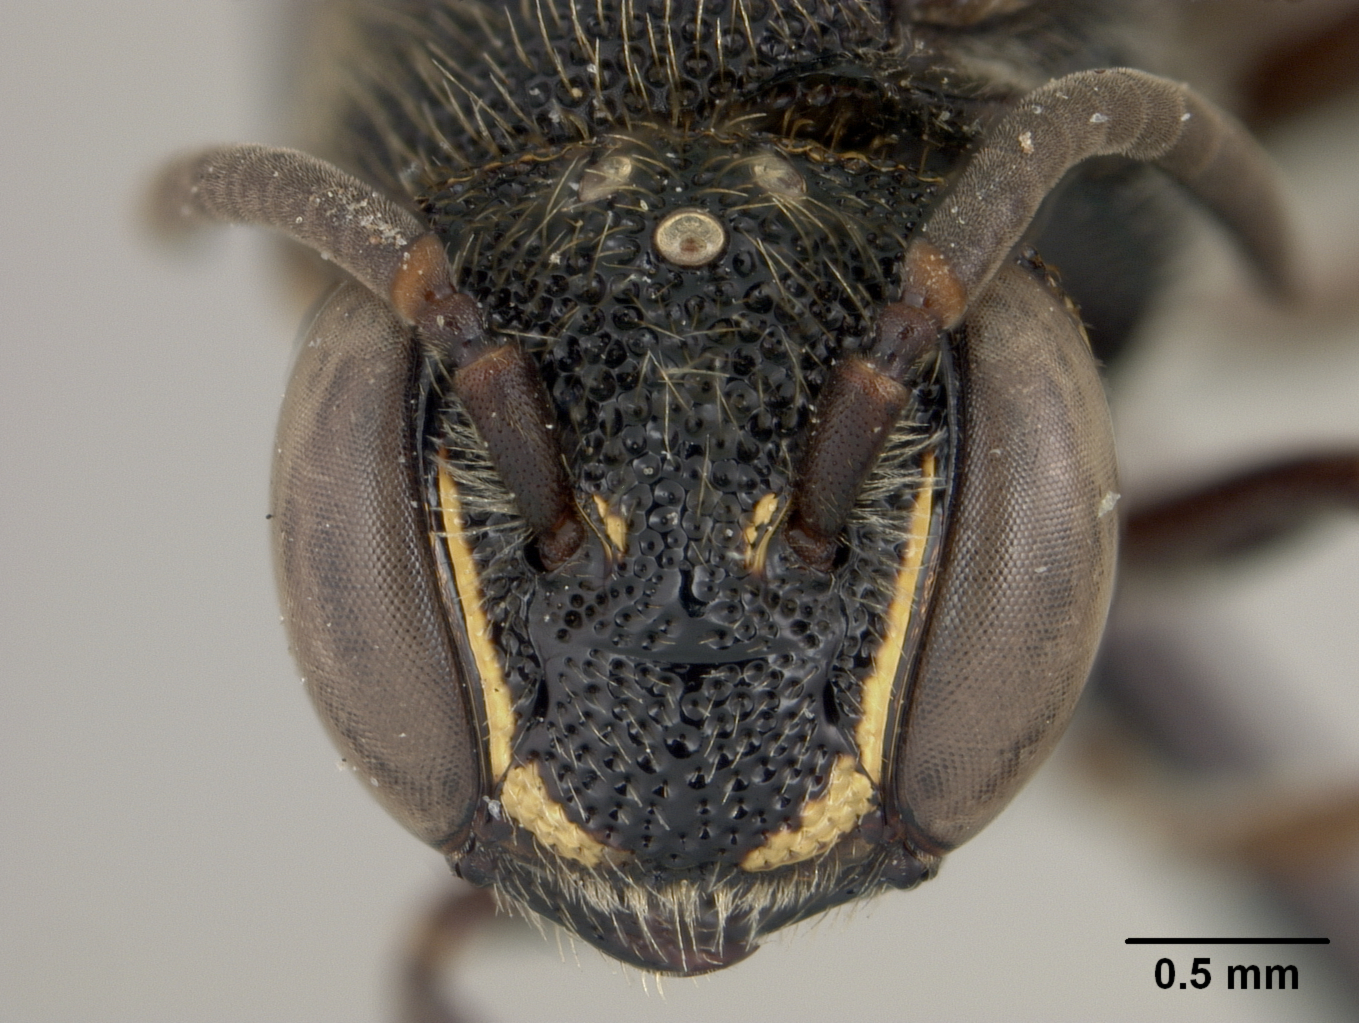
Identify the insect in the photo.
Dianthidium mapirense
